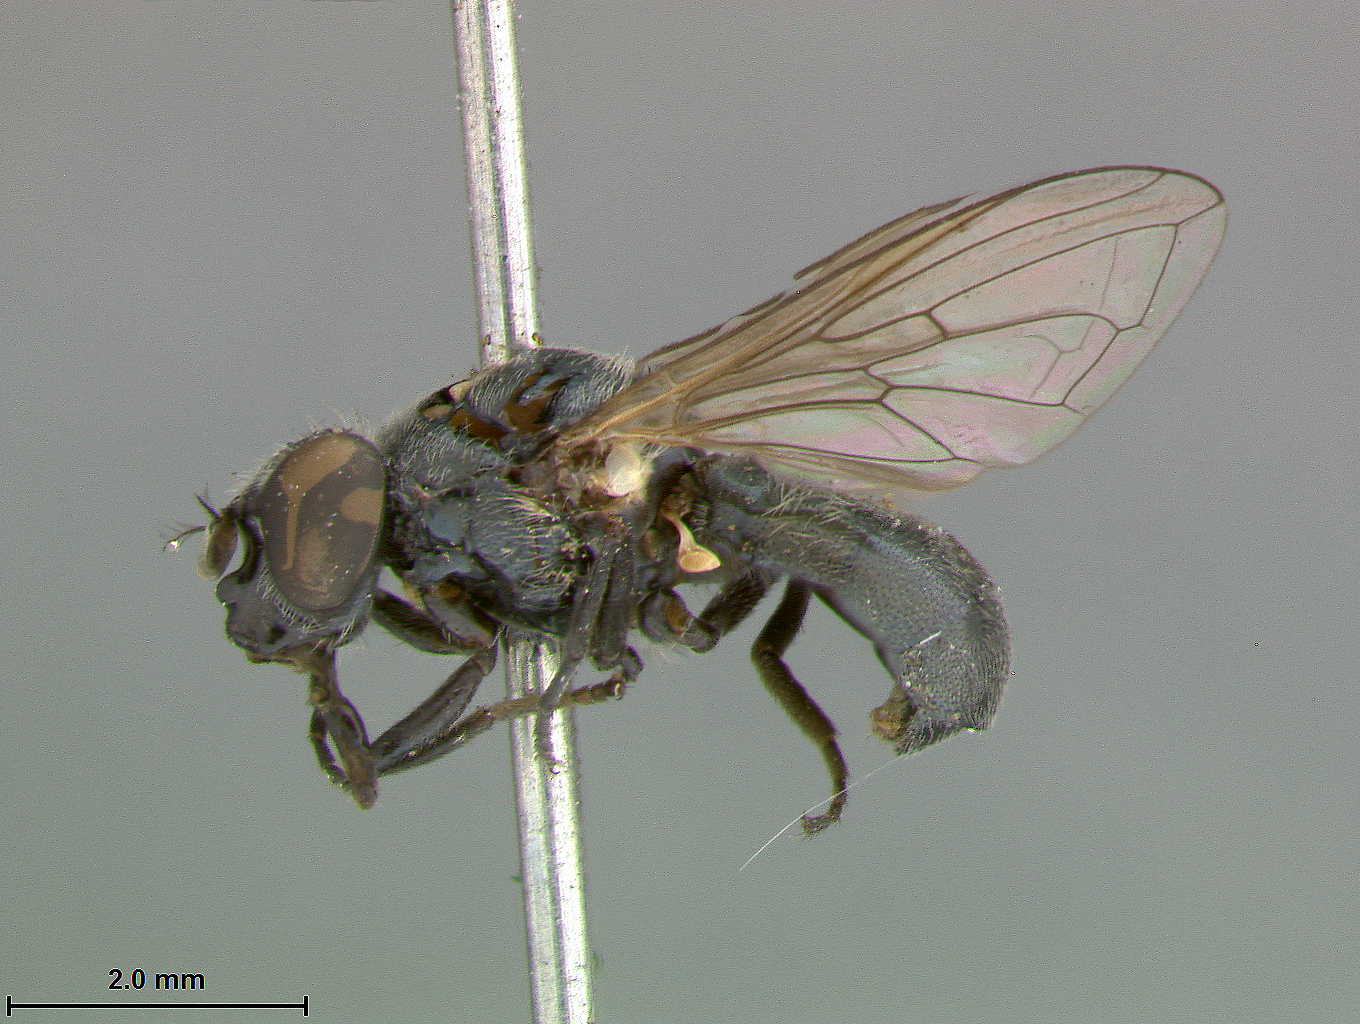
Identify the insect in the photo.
Cheilosia plumosa
